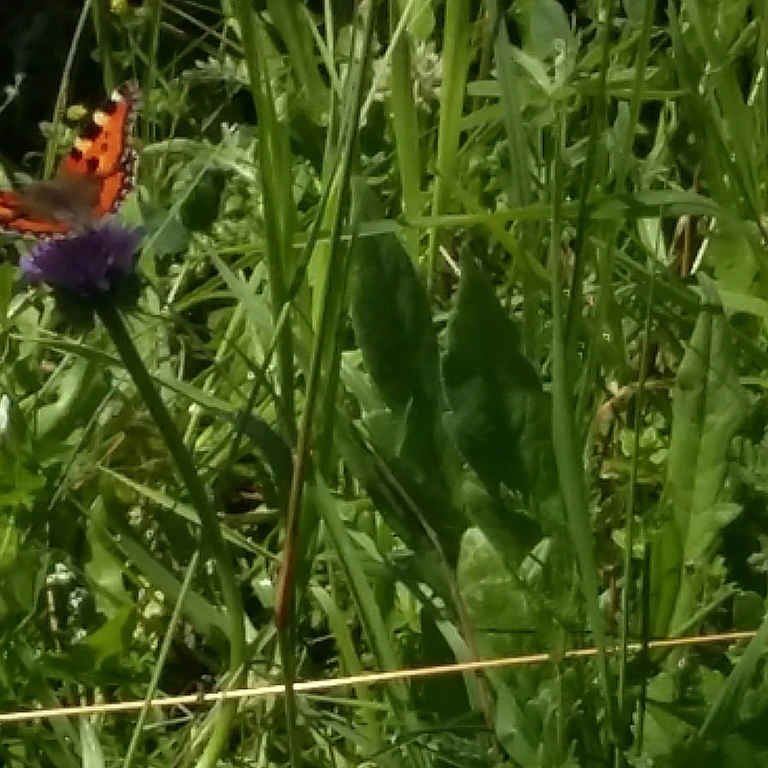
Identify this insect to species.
Aglais urticae
